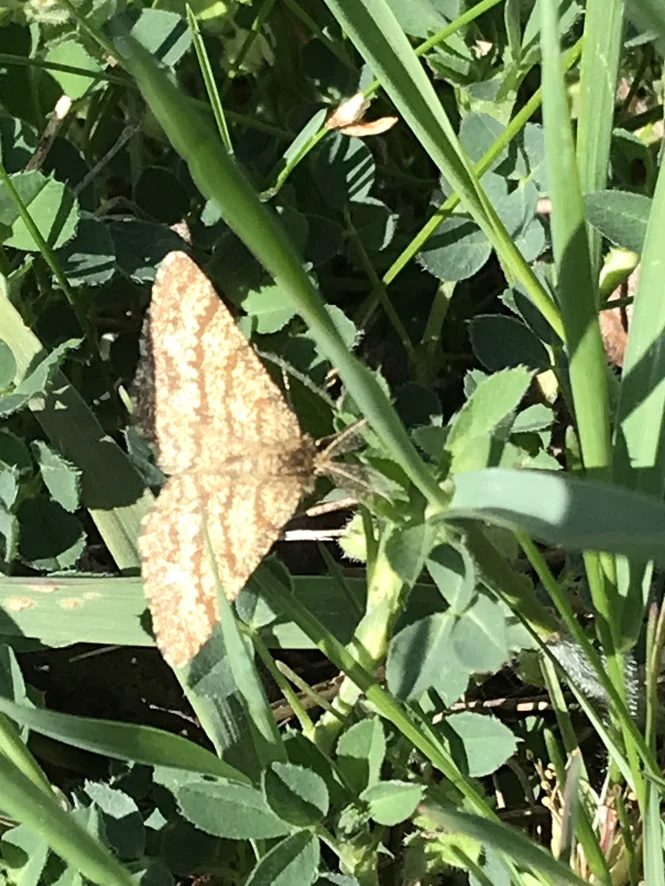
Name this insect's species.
Ematurga atomaria
